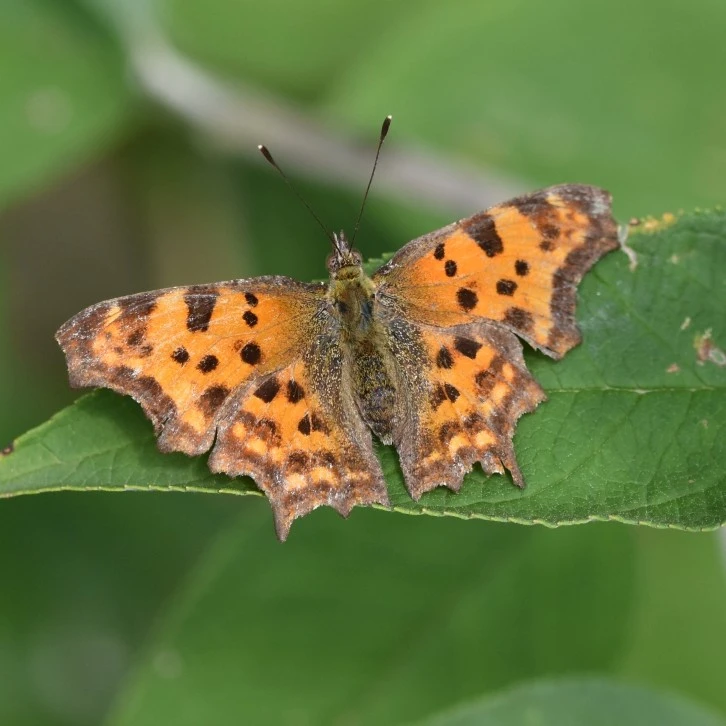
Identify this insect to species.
Polygonia c-album
